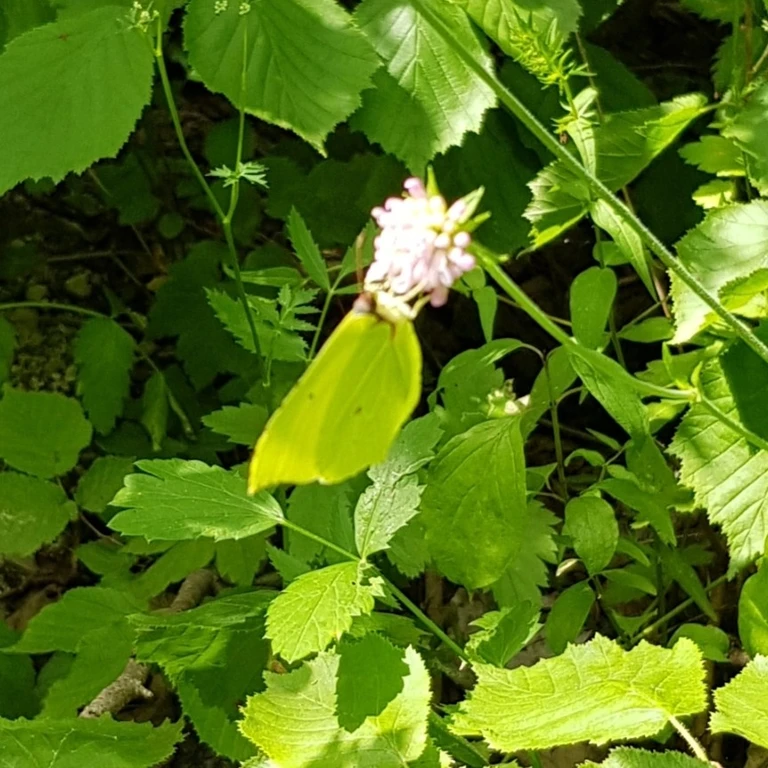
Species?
Gonepteryx rhamni
